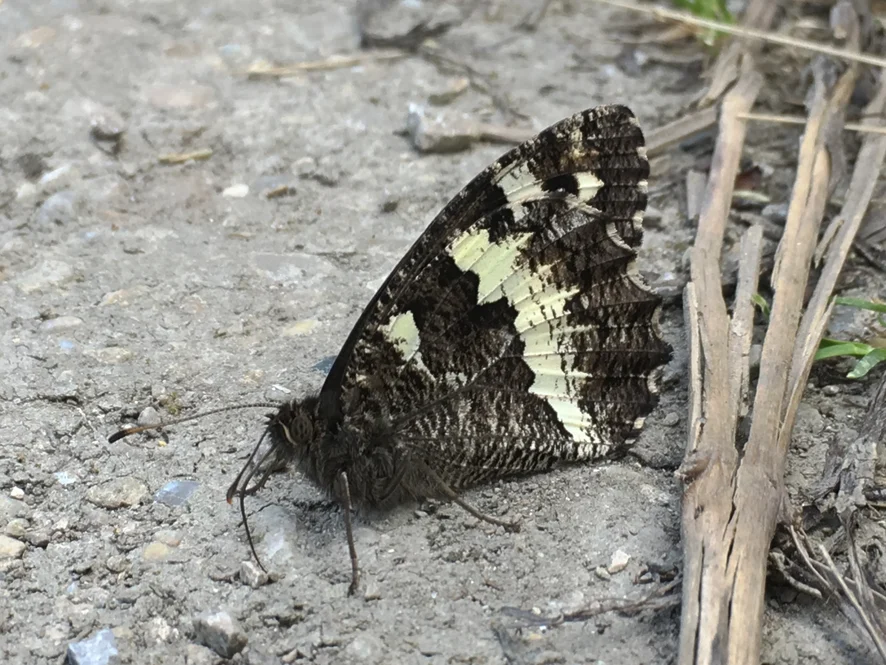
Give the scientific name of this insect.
Brintesia circe
